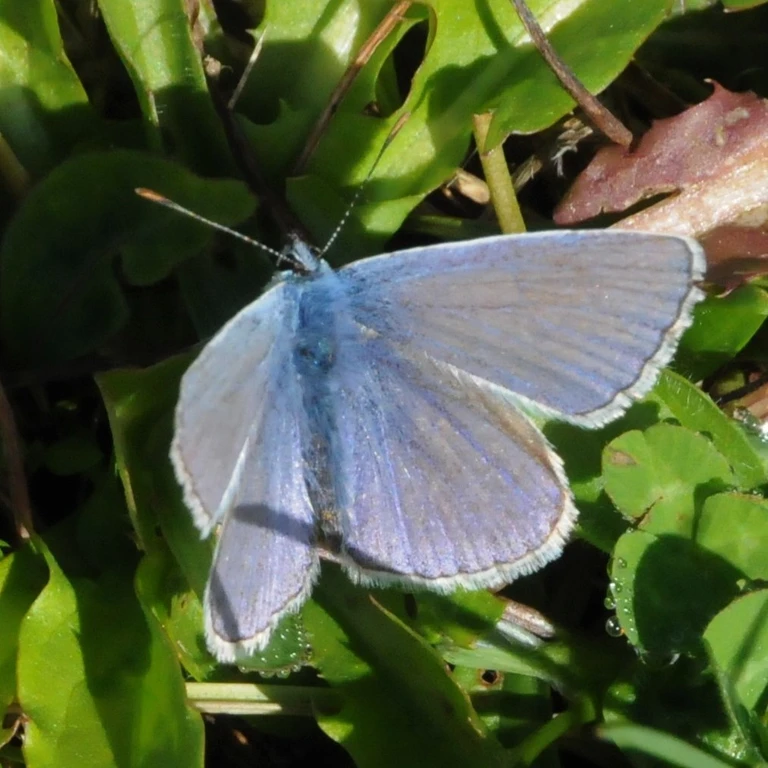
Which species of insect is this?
Polyommatus icarus
